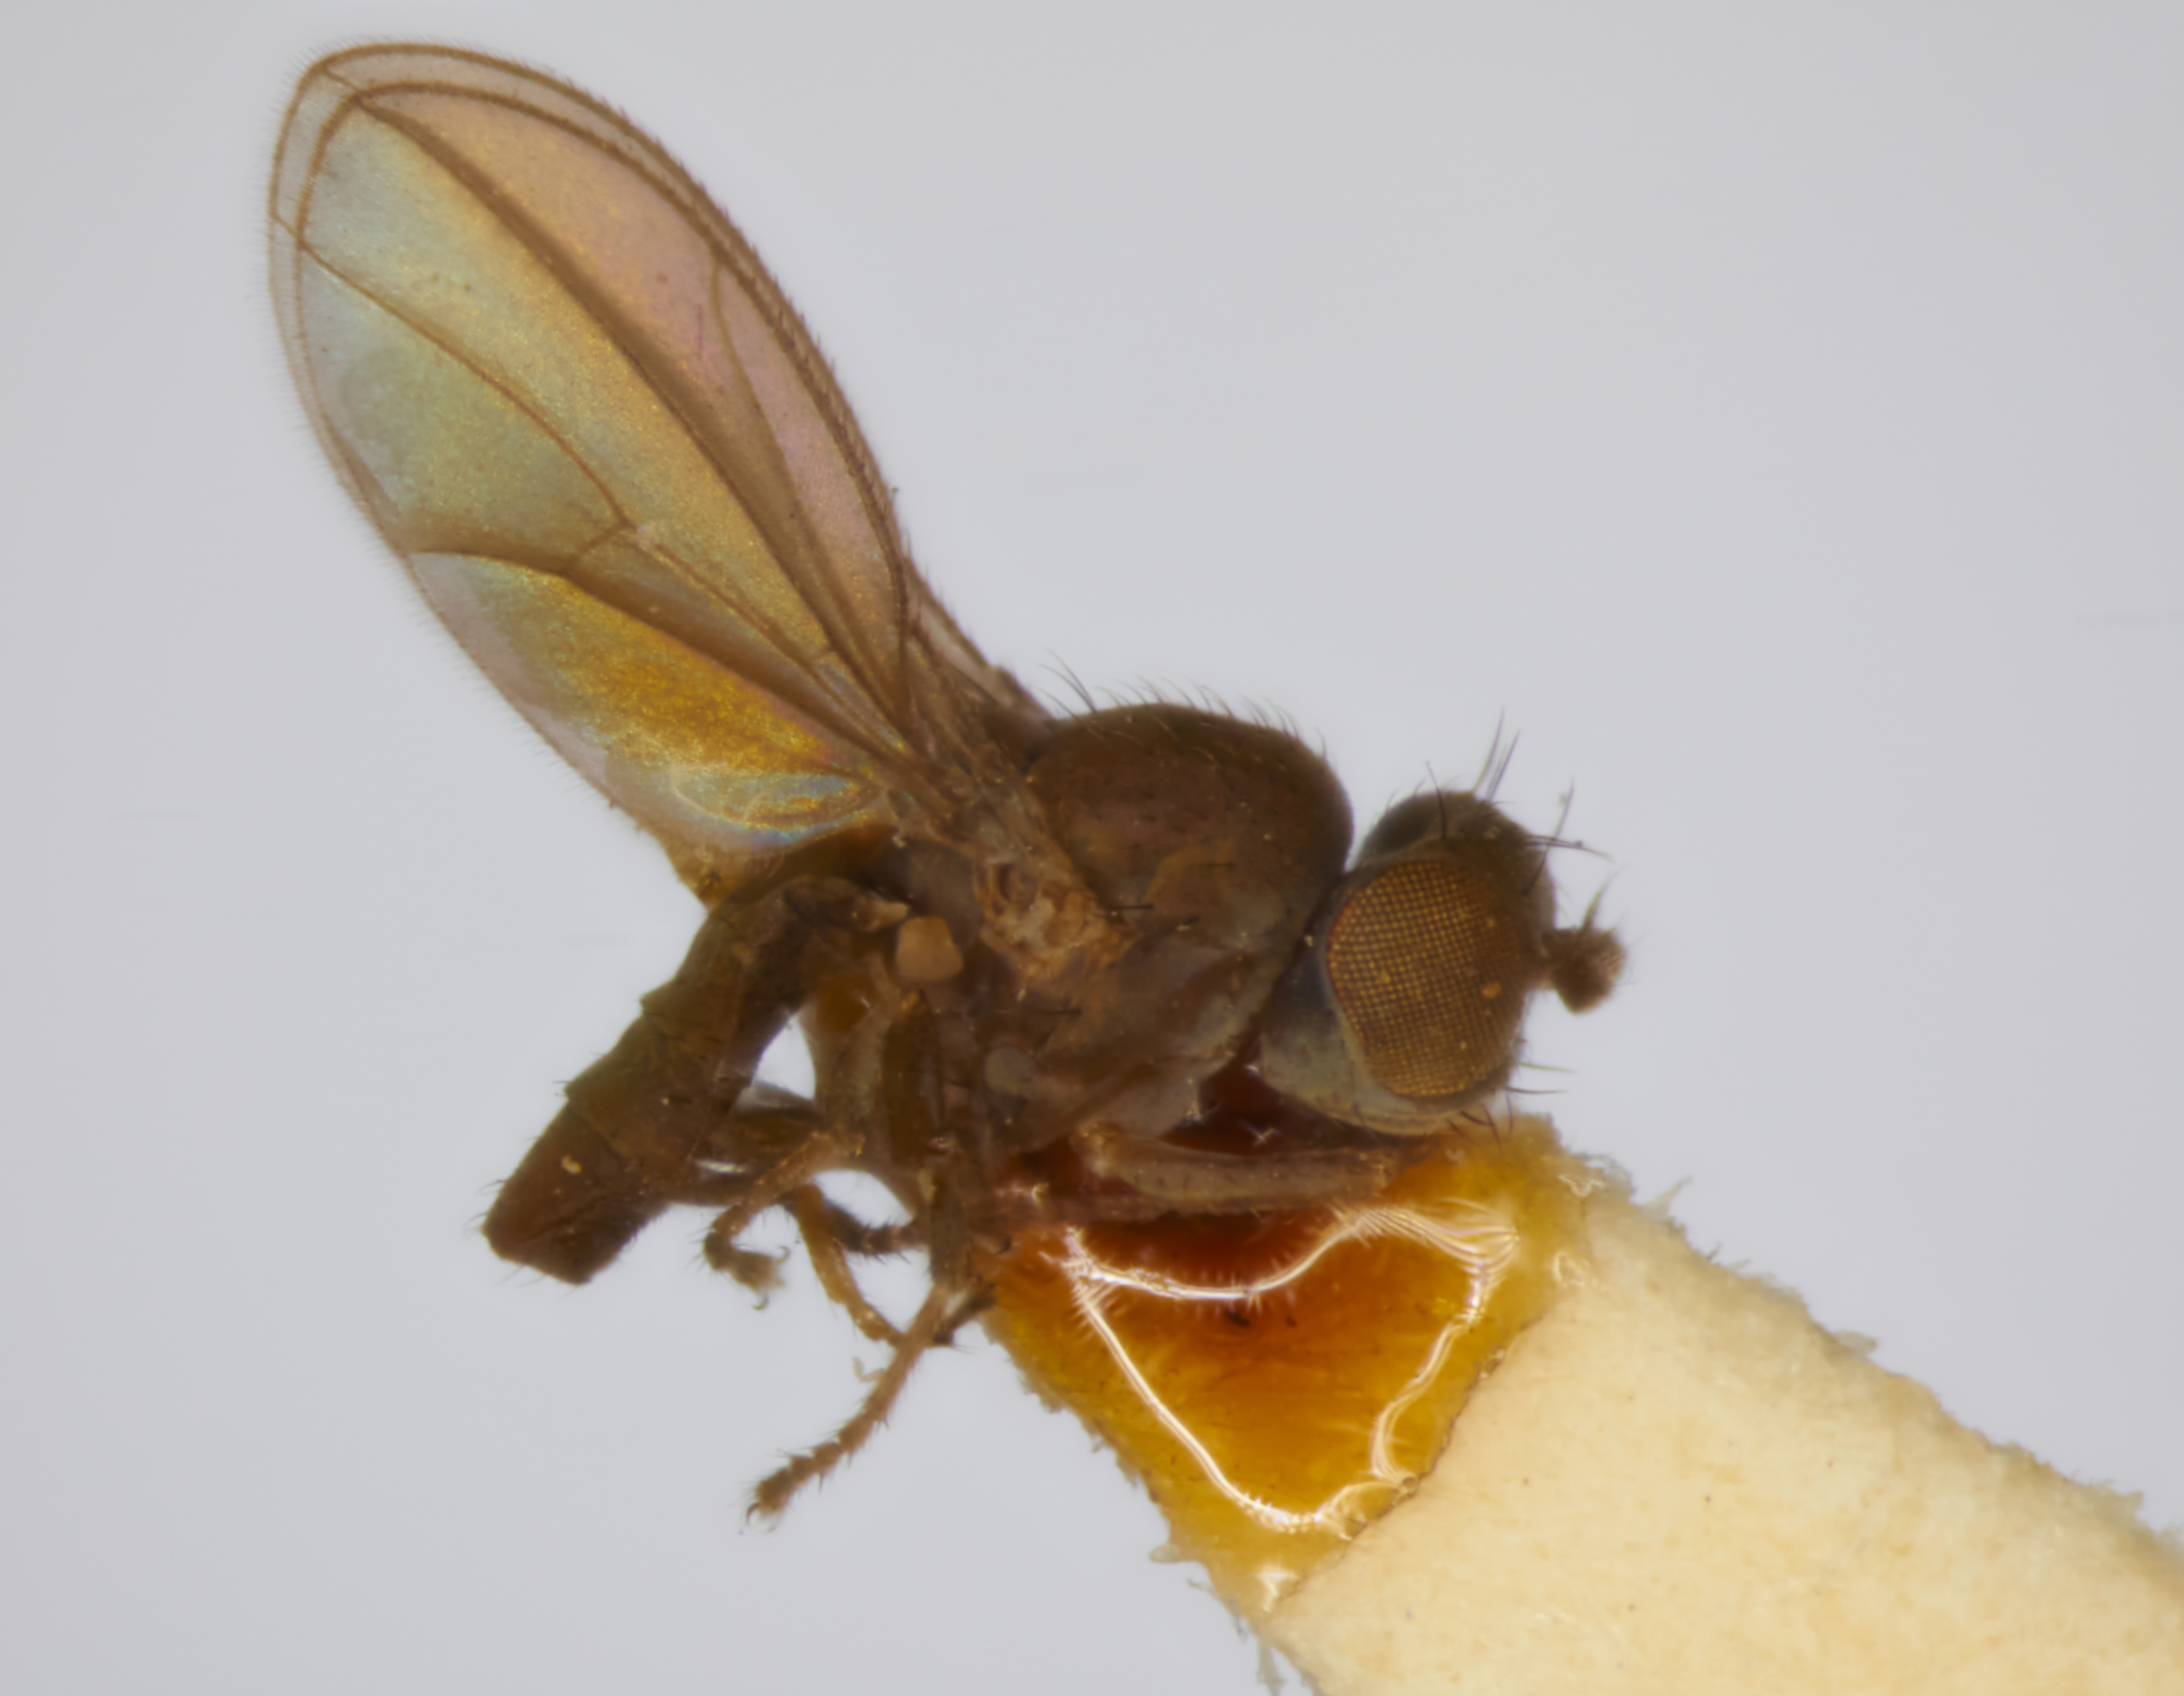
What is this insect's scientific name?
Atissa antennalis
